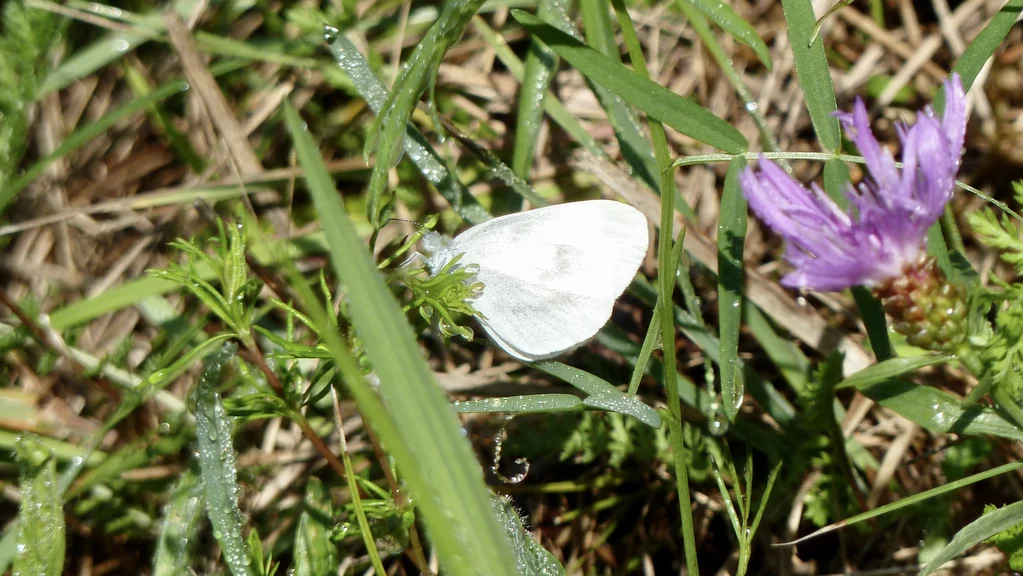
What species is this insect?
Leptidea sinapis/juvernica
